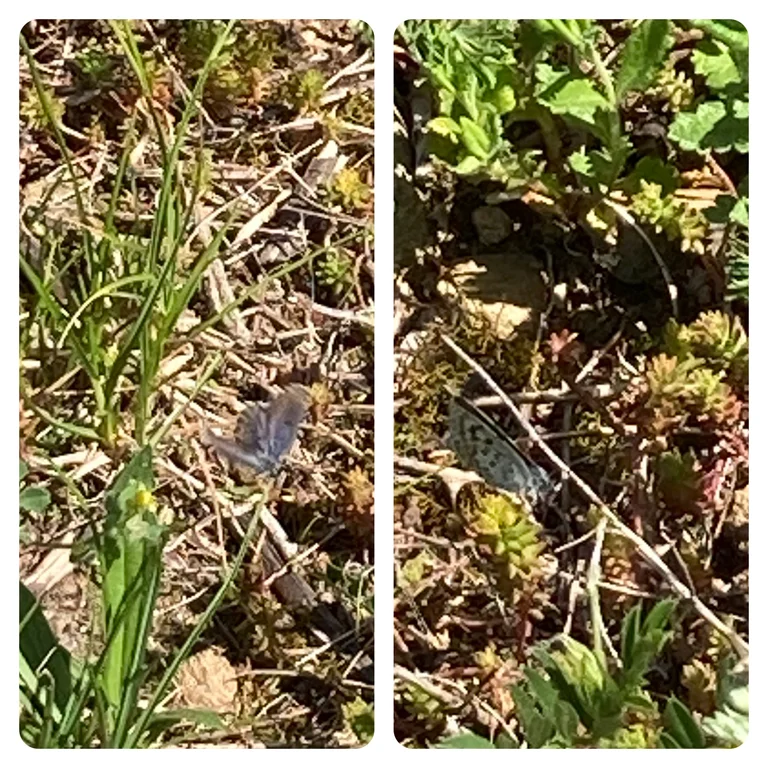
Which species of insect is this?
Scolitantides orion
